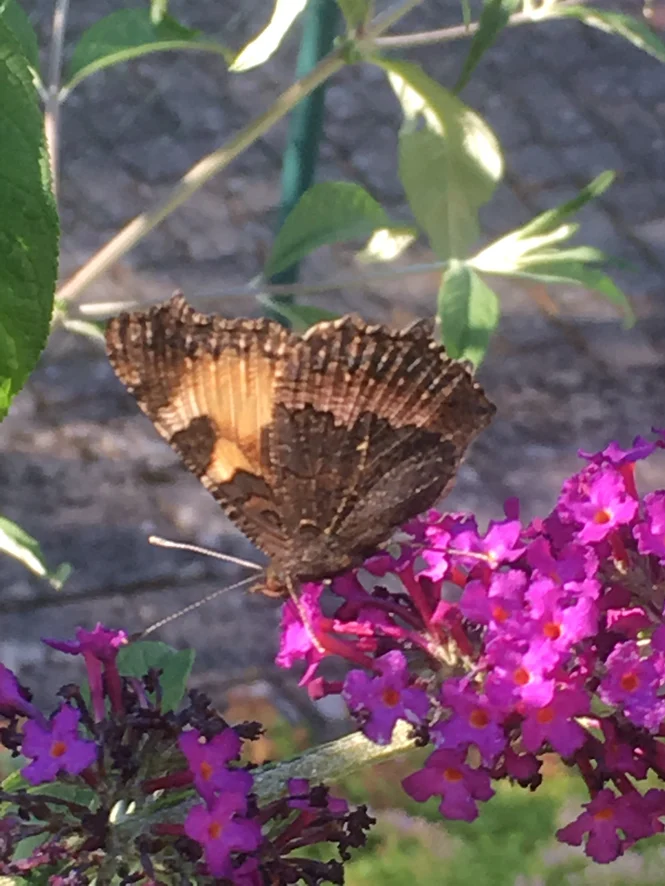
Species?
Aglais urticae
